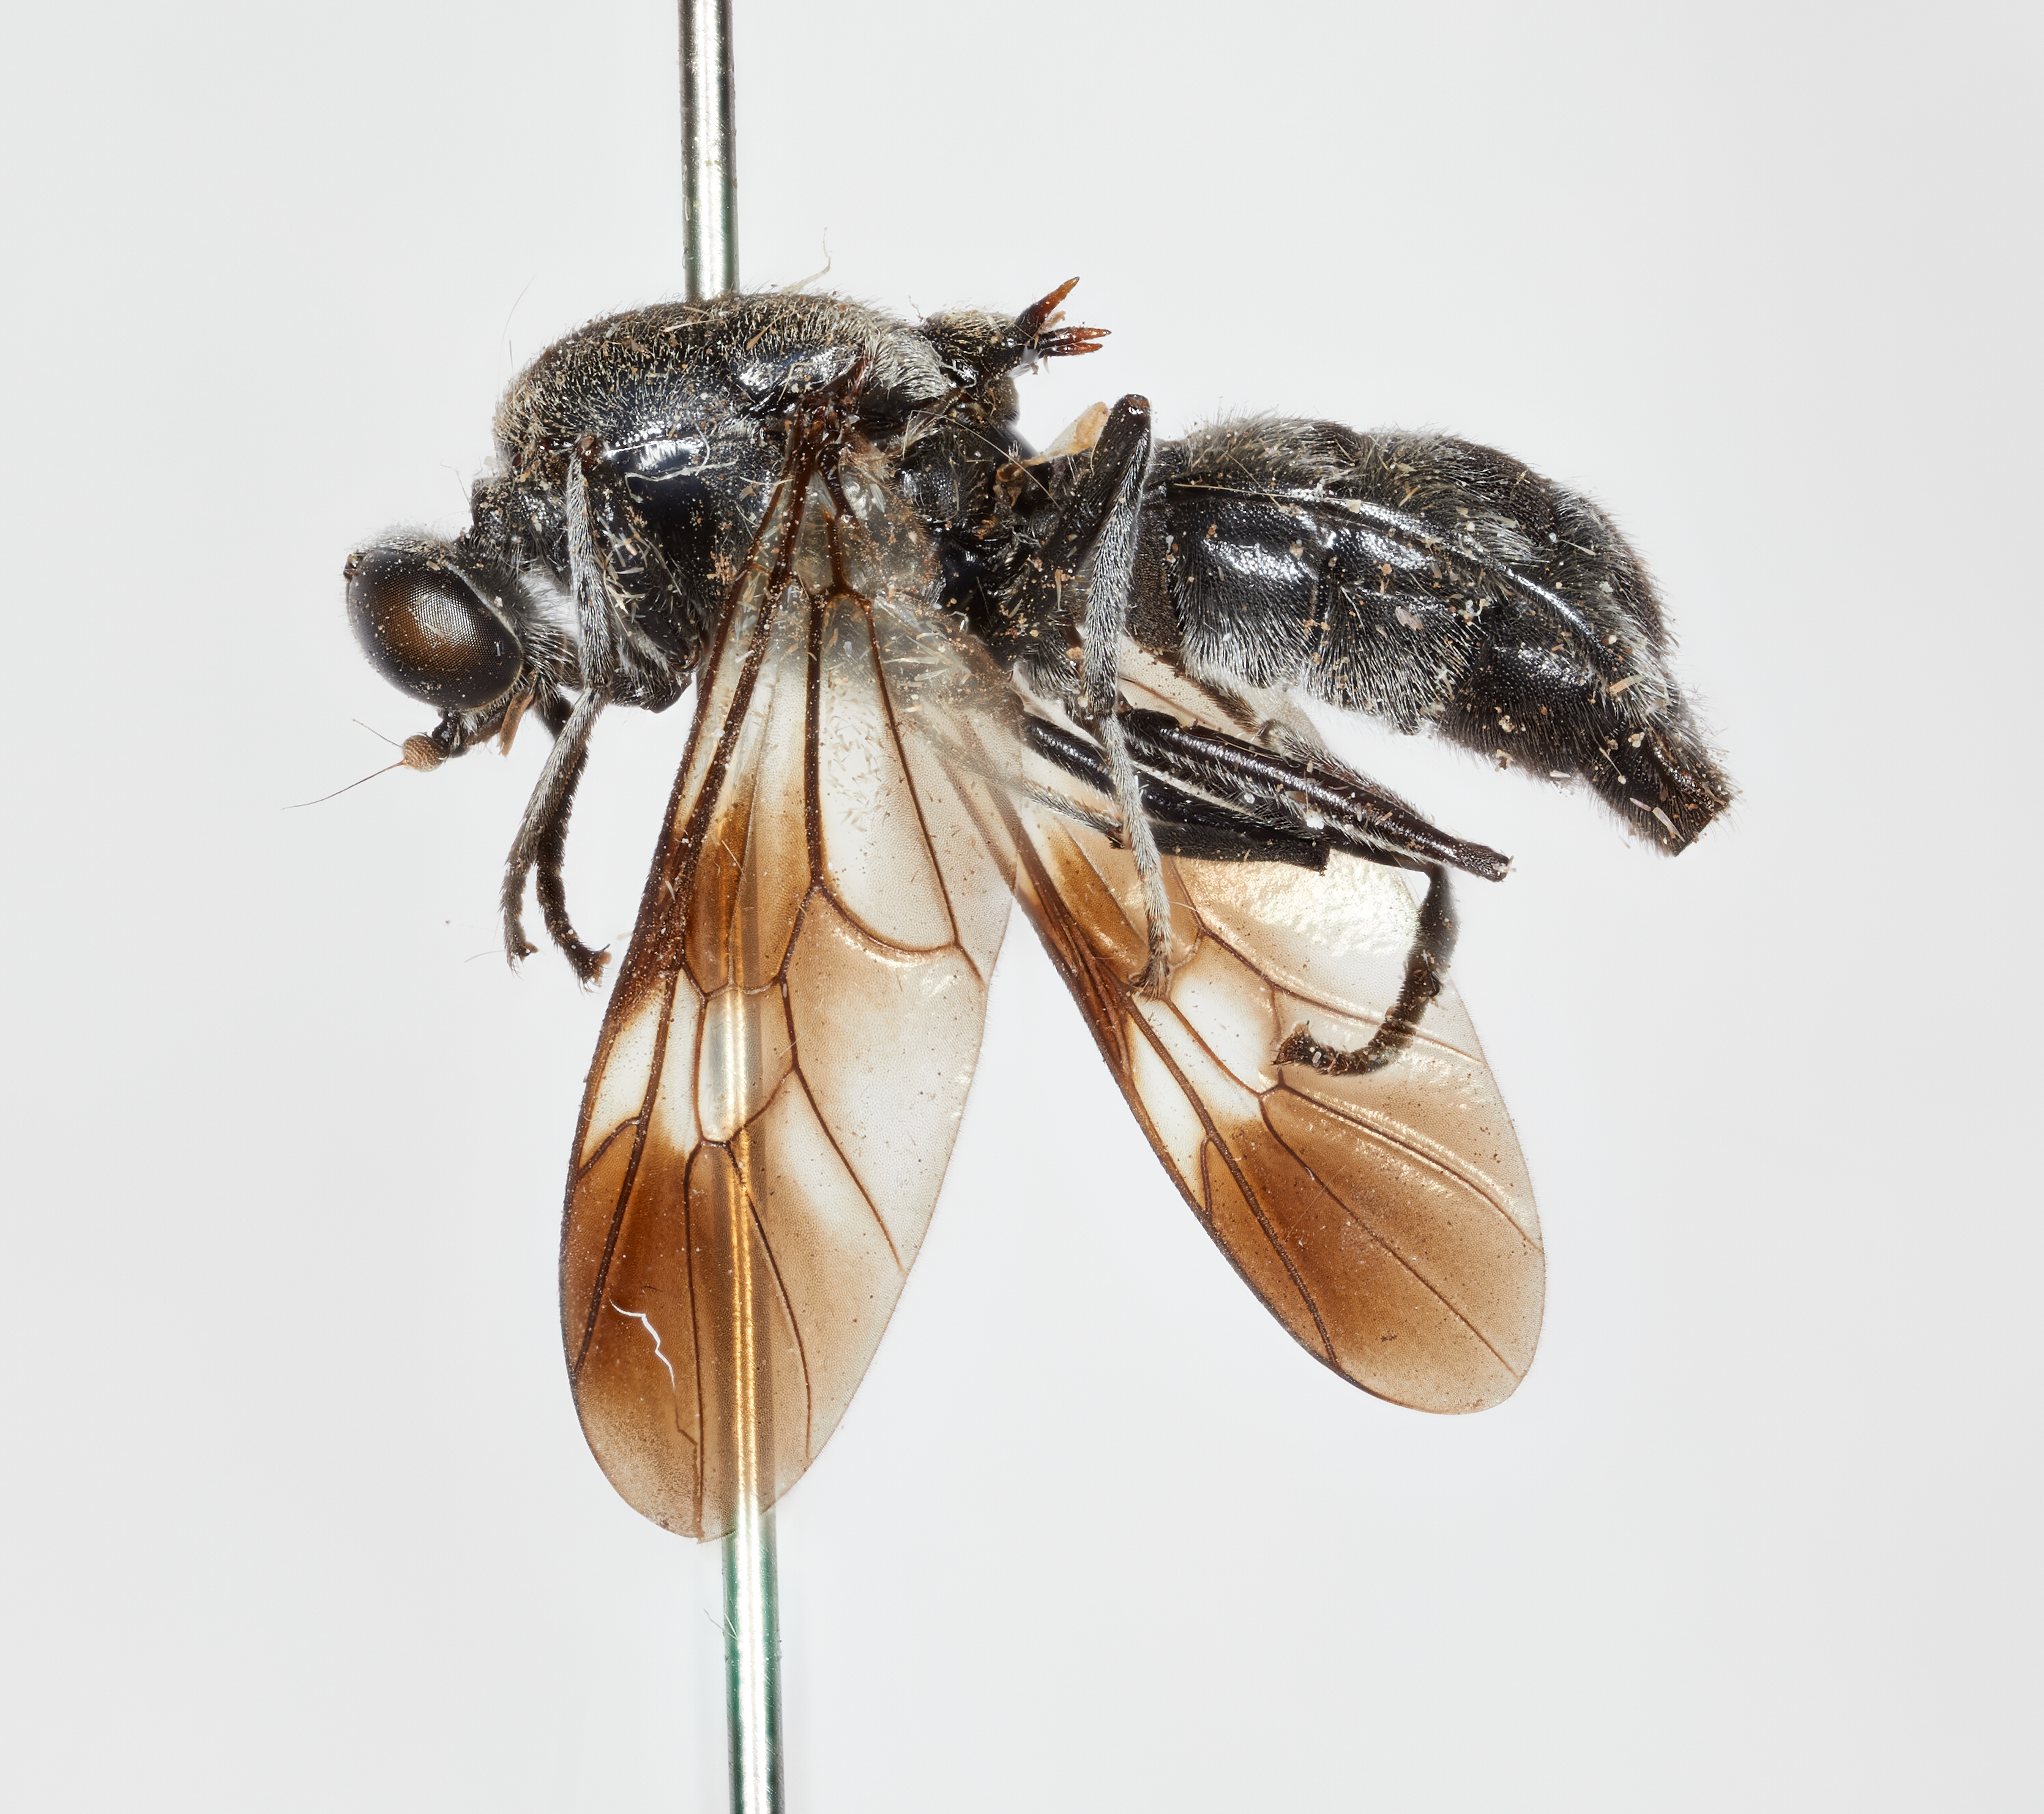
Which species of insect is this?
Culcua normani
